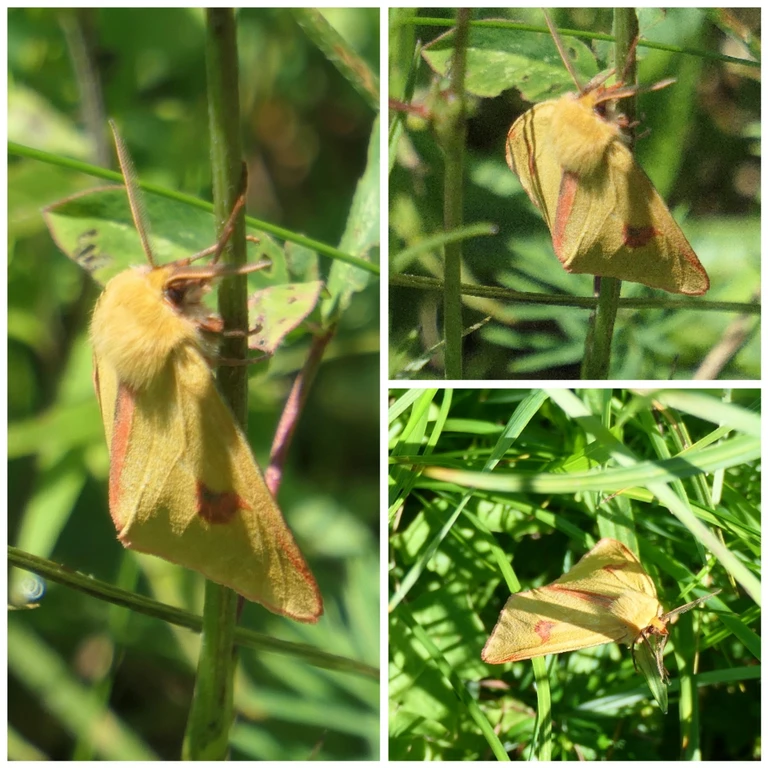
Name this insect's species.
Diacrisia sannio
